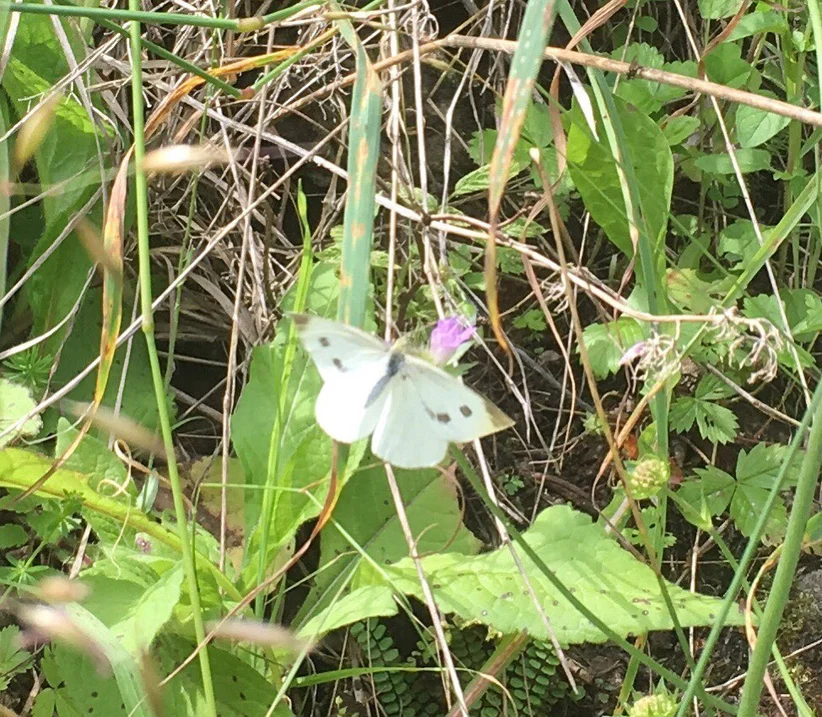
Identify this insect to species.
Pieris rapae
